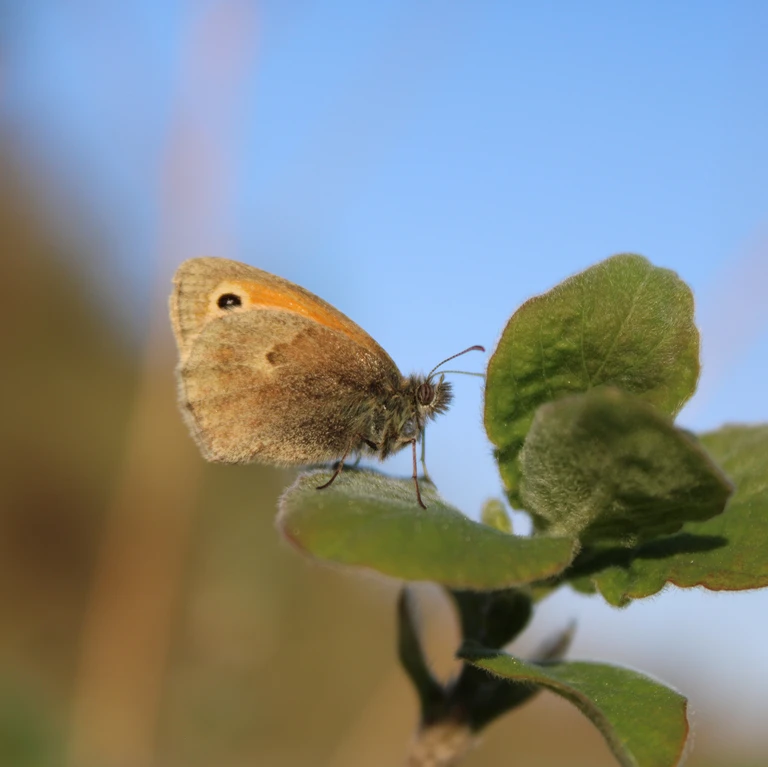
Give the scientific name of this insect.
Coenonympha pamphilus
